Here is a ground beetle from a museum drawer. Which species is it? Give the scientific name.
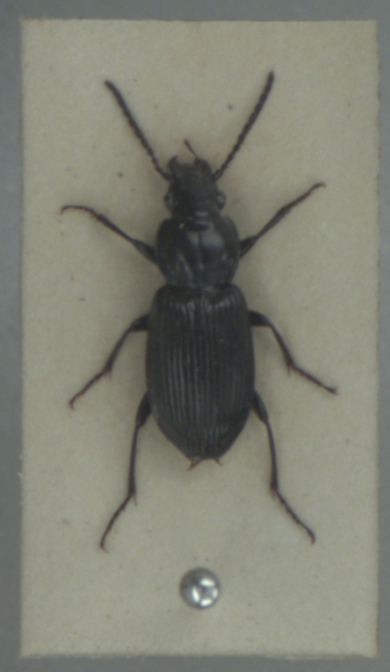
Pterostichus nigrita
